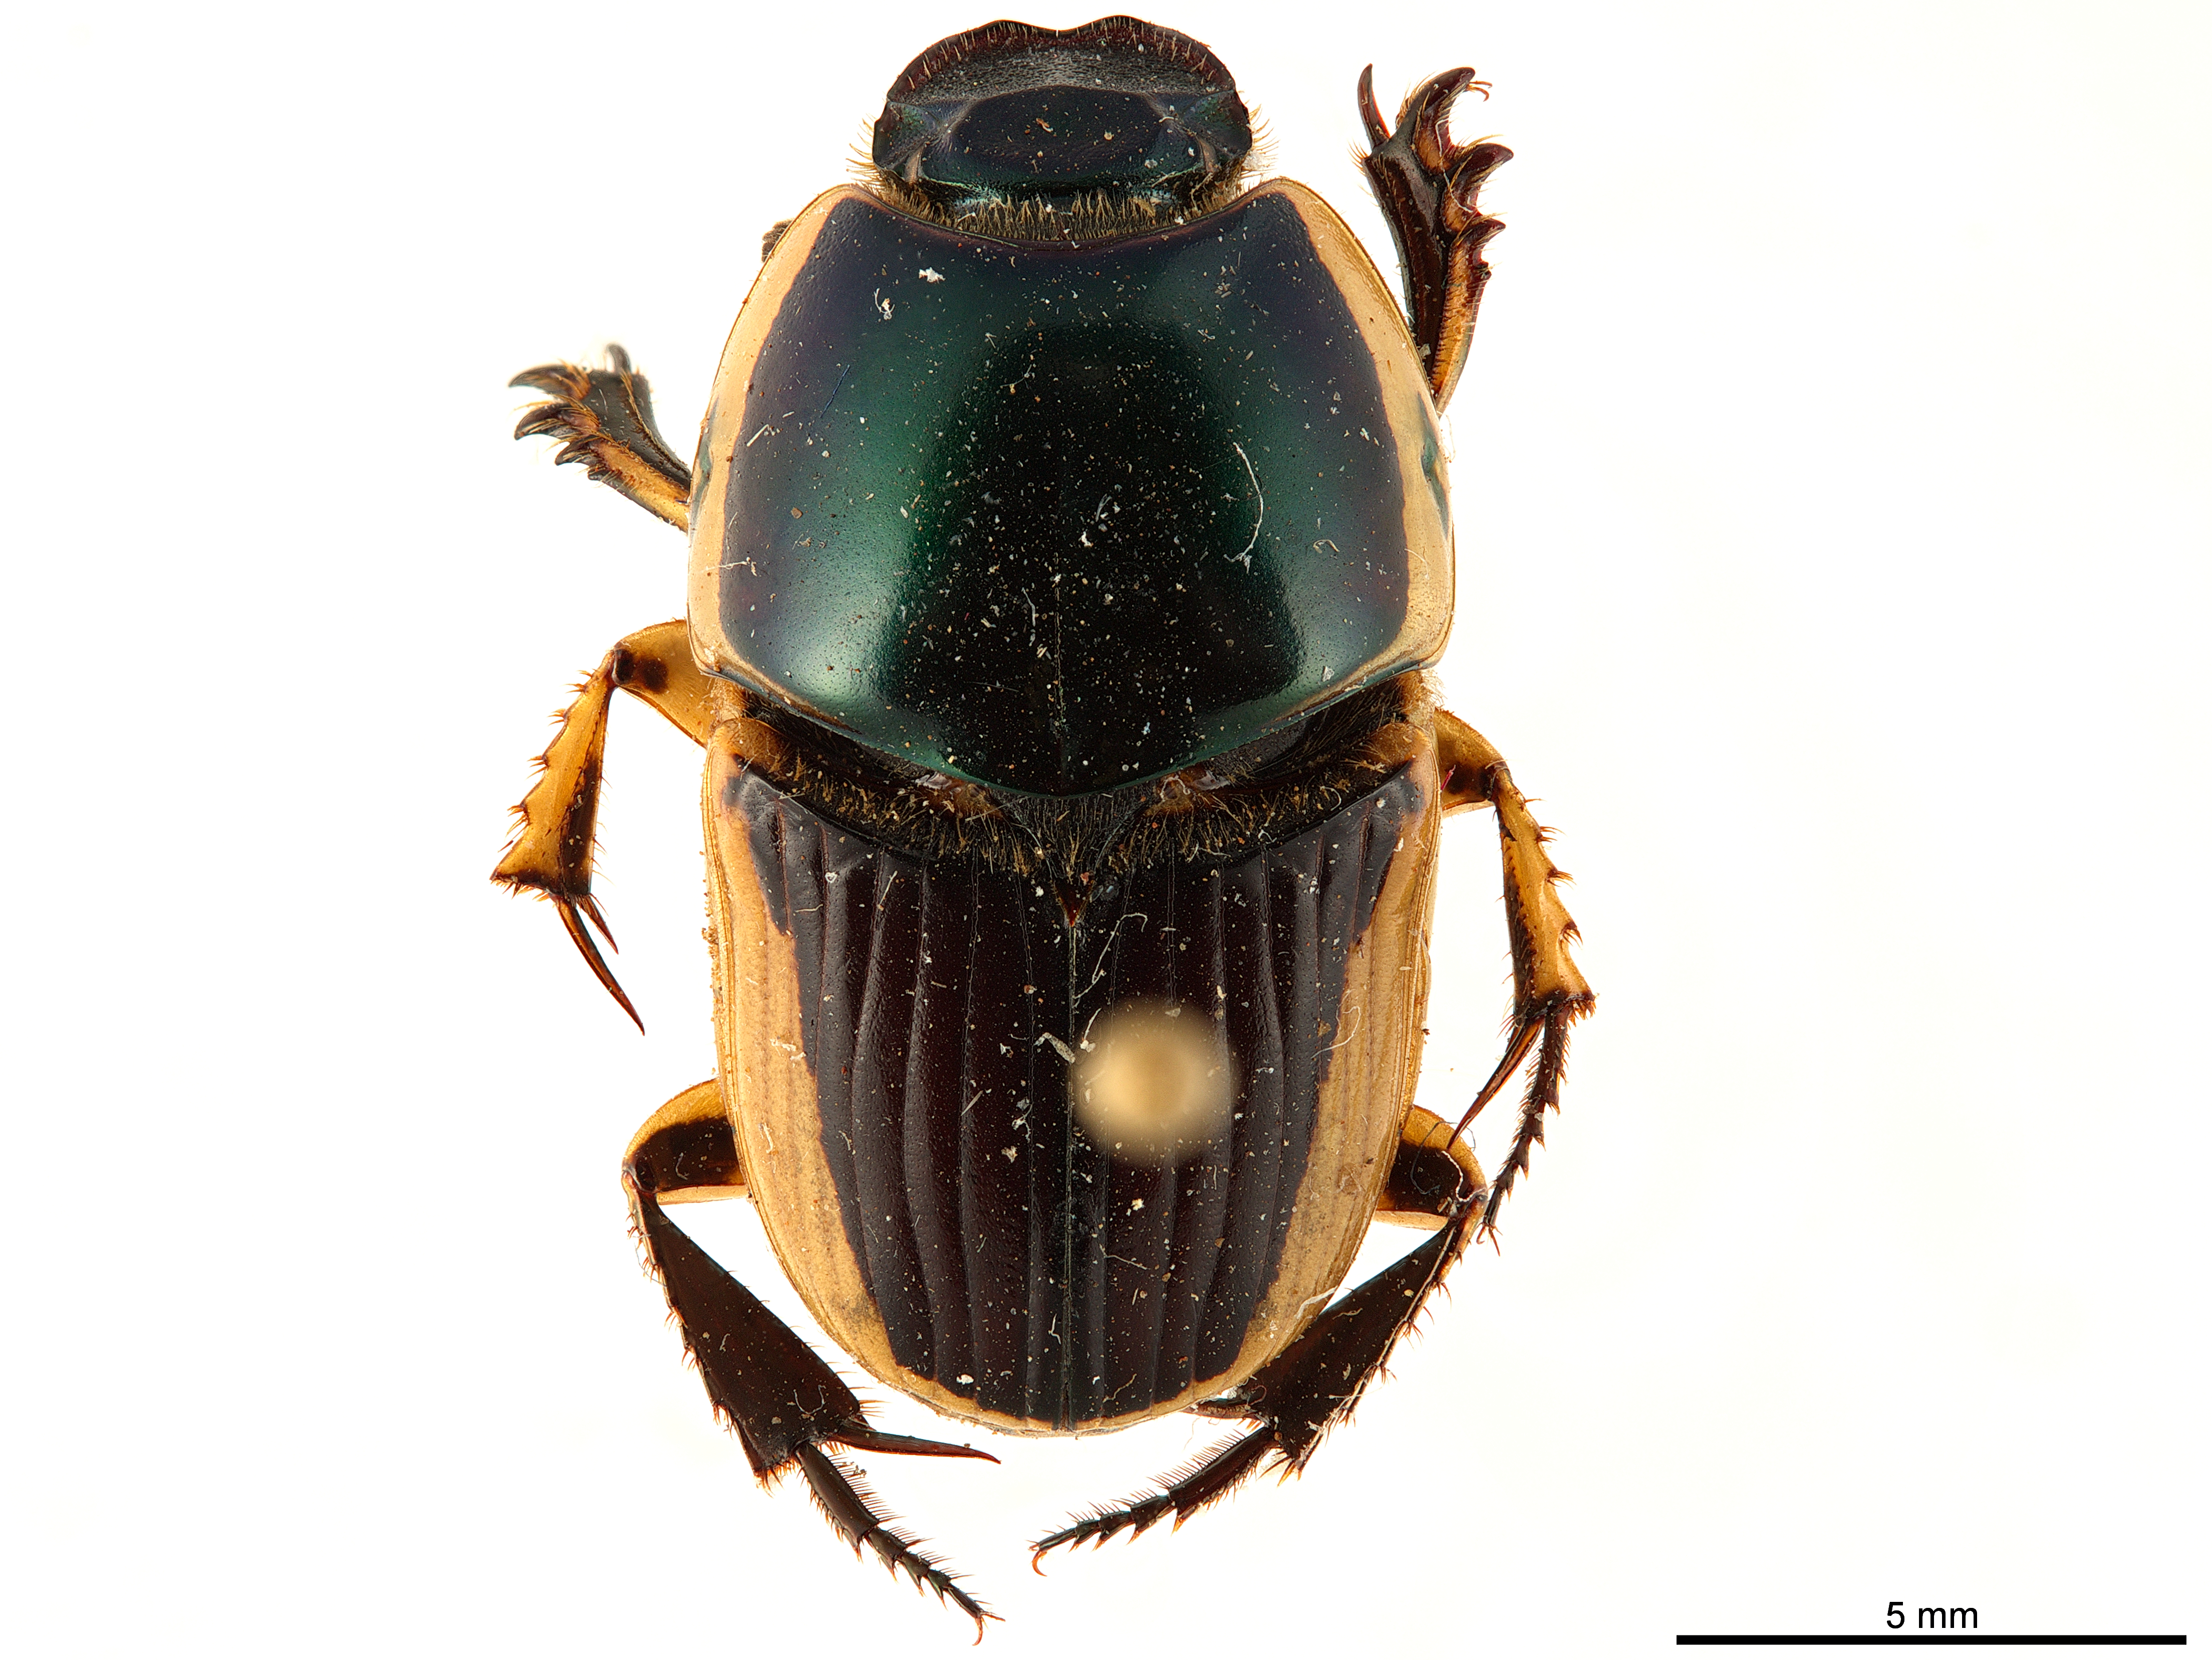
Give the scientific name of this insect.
Oniticellus egregius
